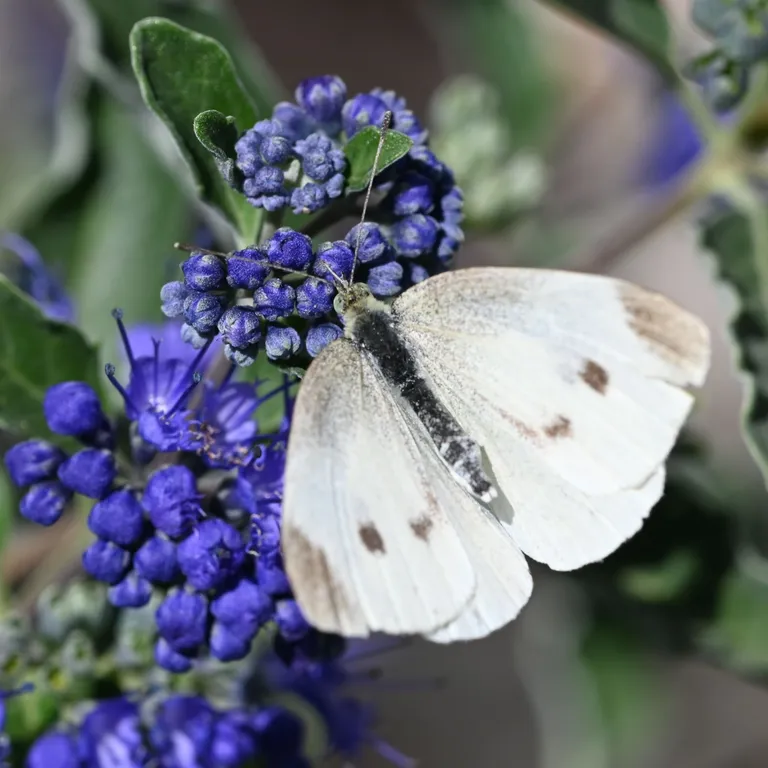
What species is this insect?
Pieris rapae
